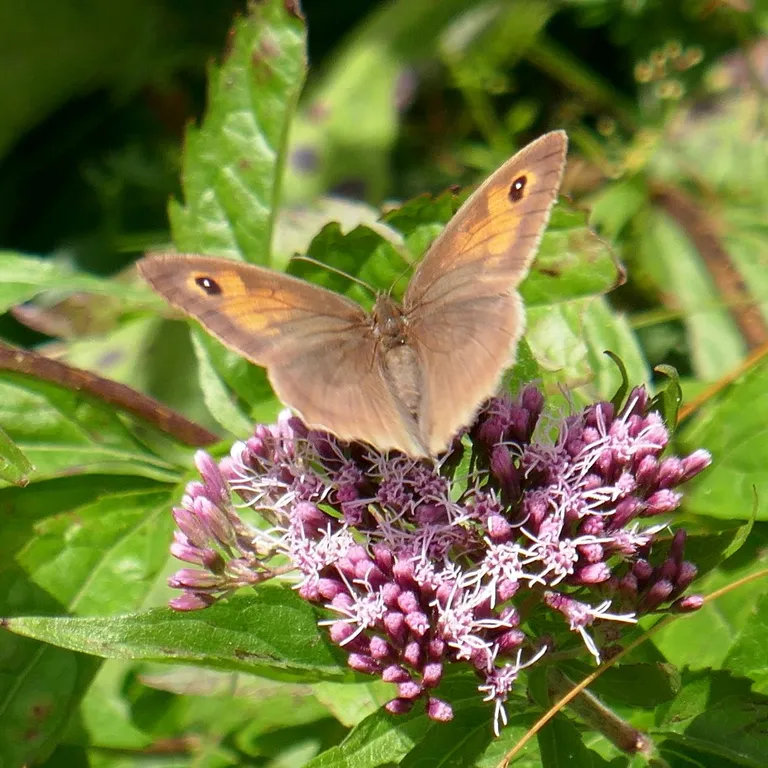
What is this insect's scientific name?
Maniola jurtina
